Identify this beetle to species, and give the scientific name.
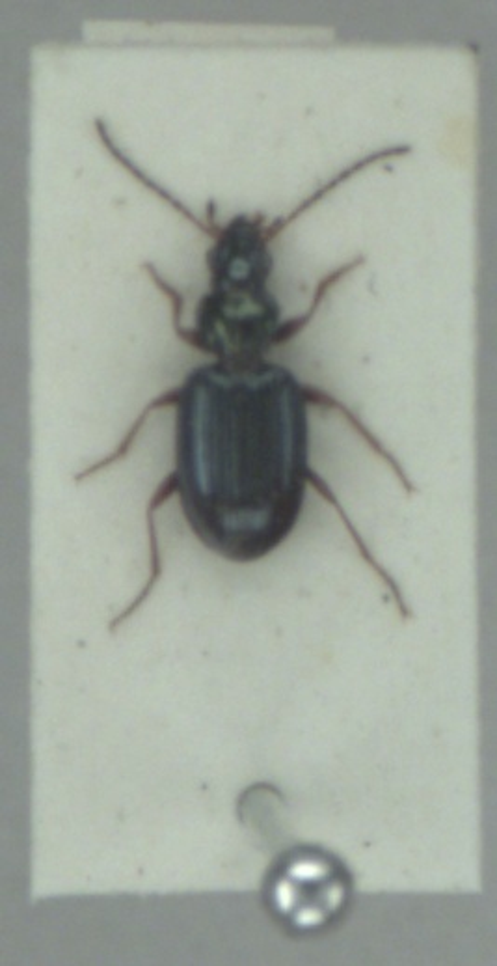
Bembidion deletum
